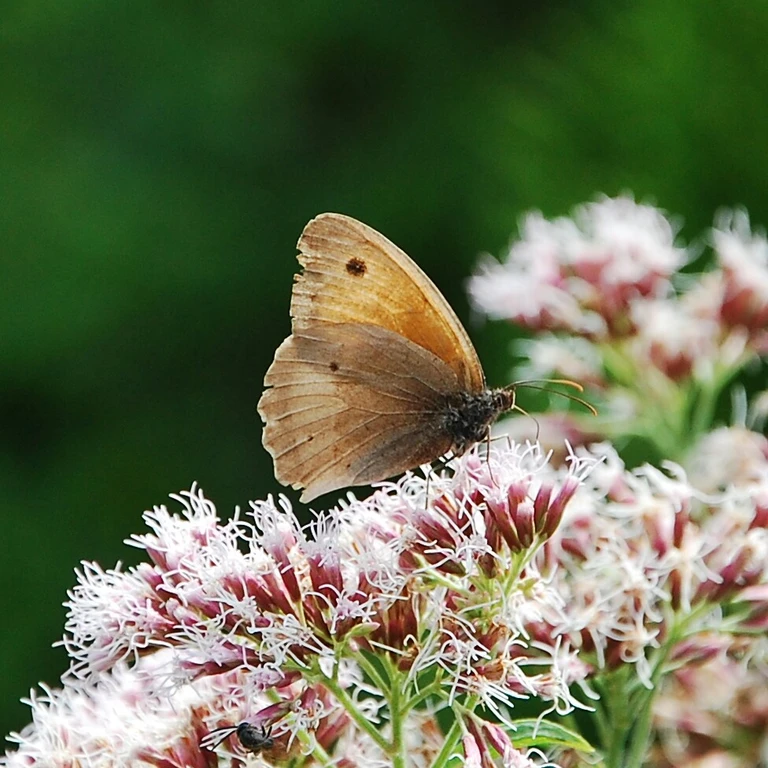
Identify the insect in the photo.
Maniola jurtina
